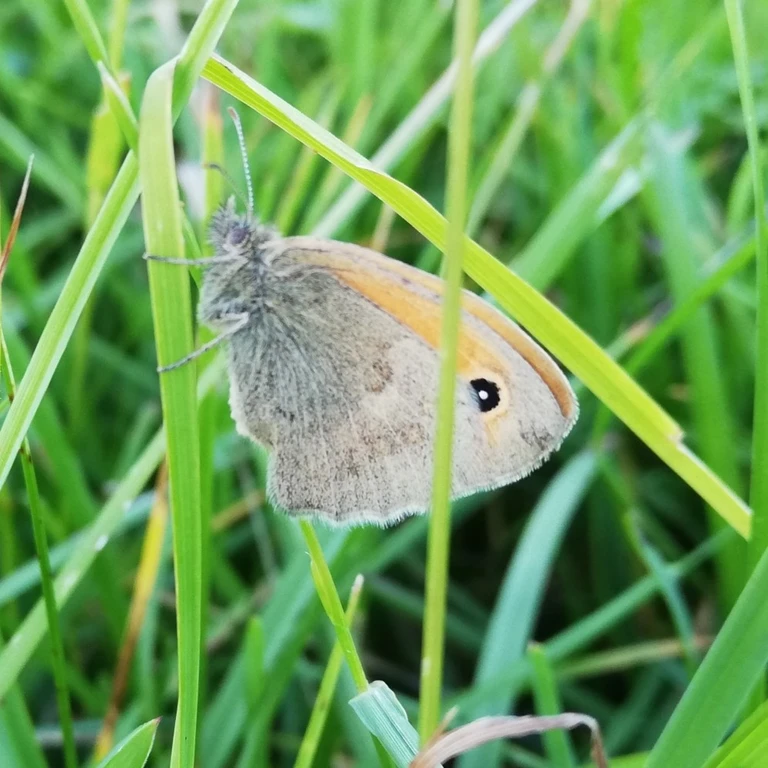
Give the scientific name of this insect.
Coenonympha pamphilus
